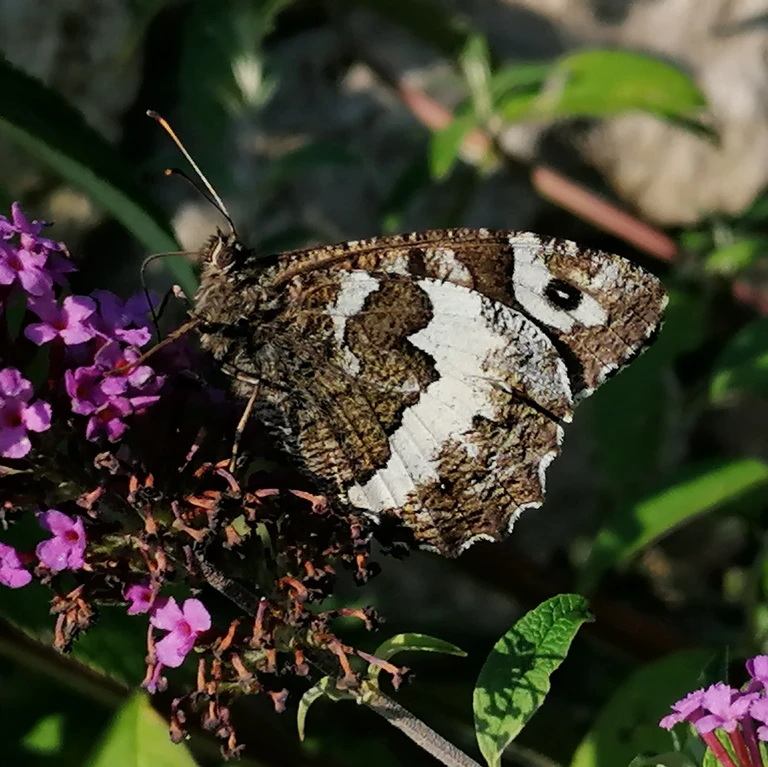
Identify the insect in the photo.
Brintesia circe
